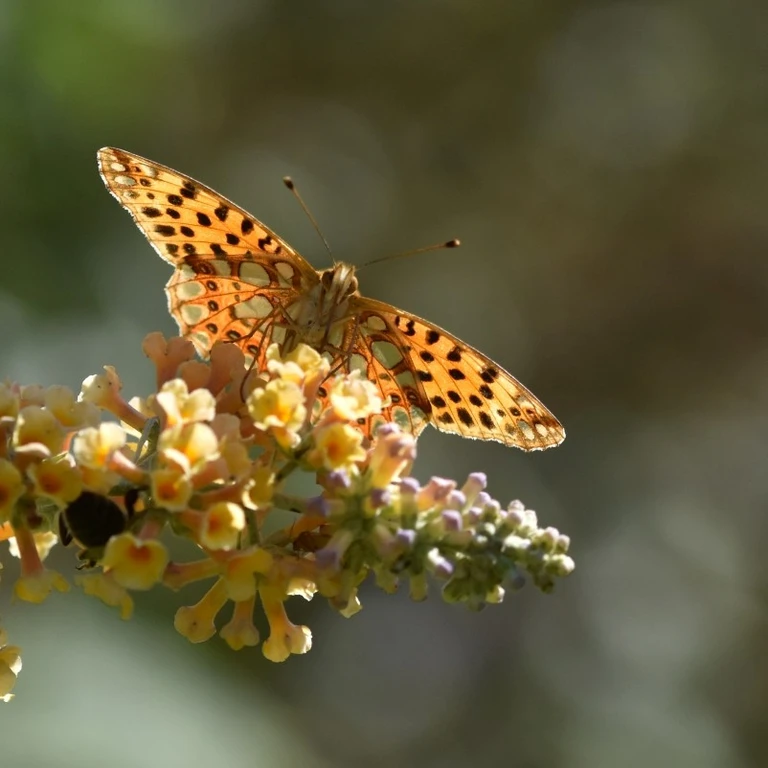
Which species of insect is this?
Issoria lathonia
